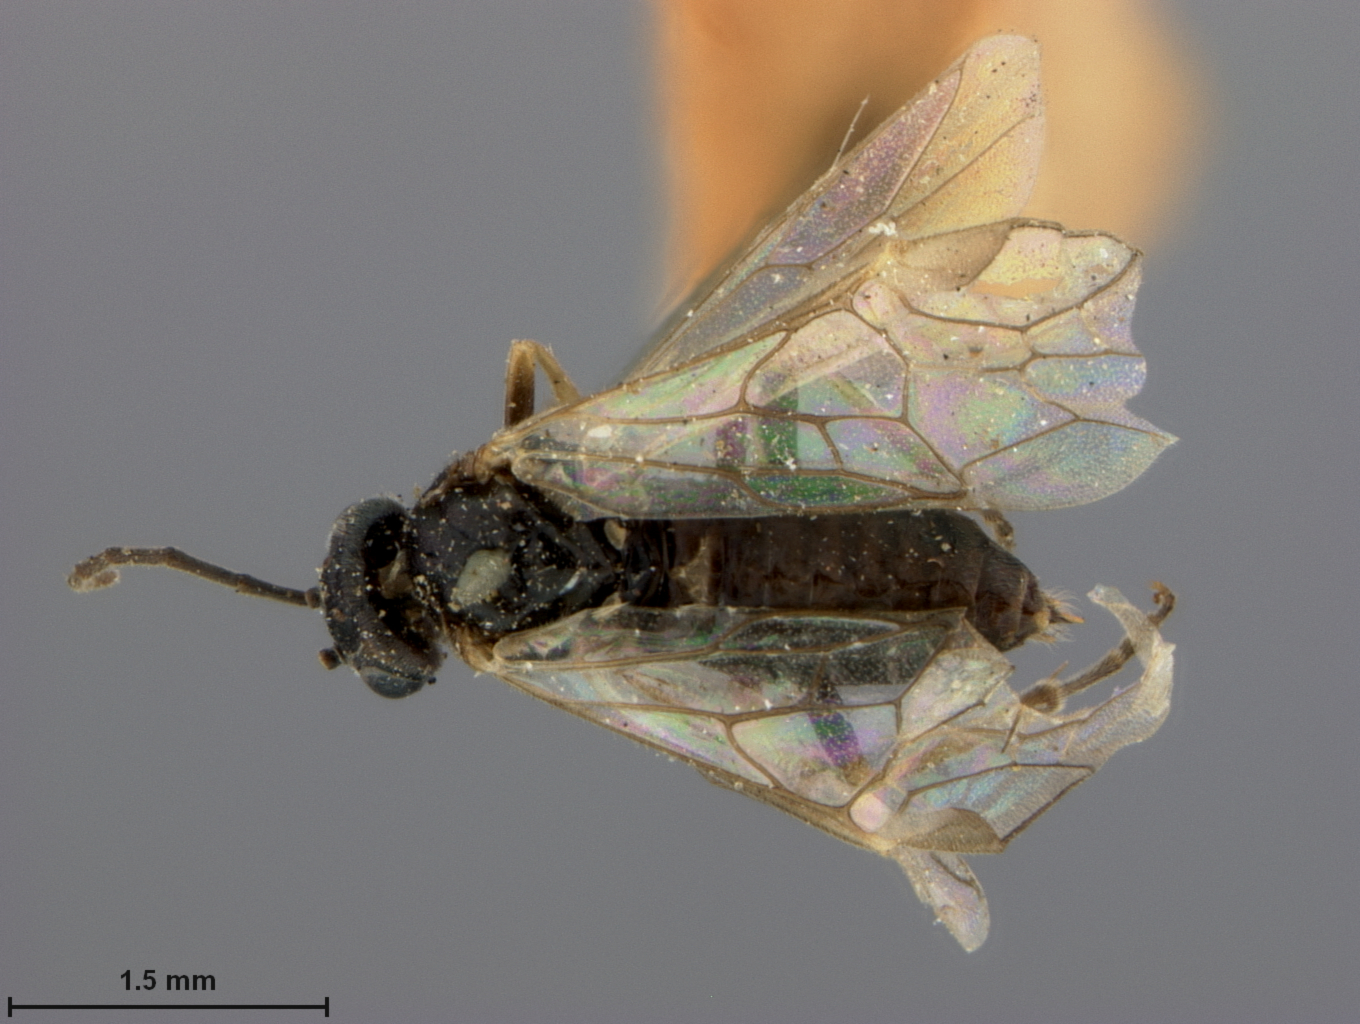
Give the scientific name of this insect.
Pontania tundra
